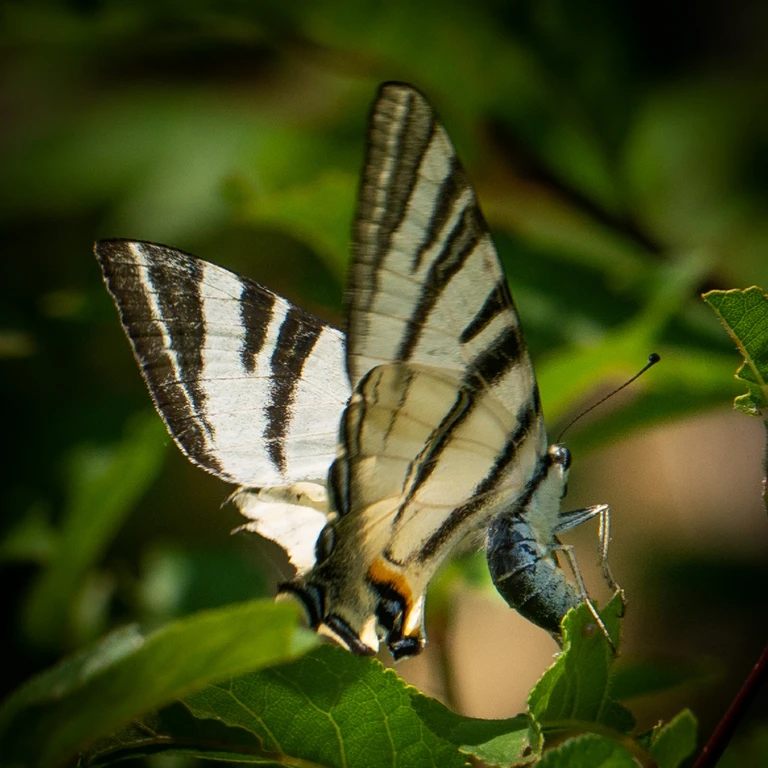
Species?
Iphiclides podalirius
